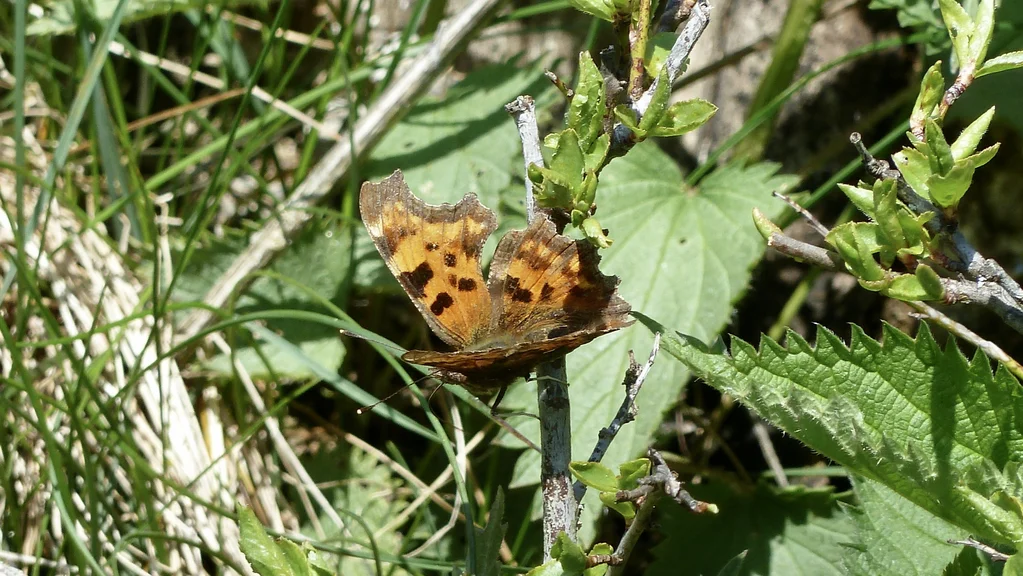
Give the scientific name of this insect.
Polygonia c-album
